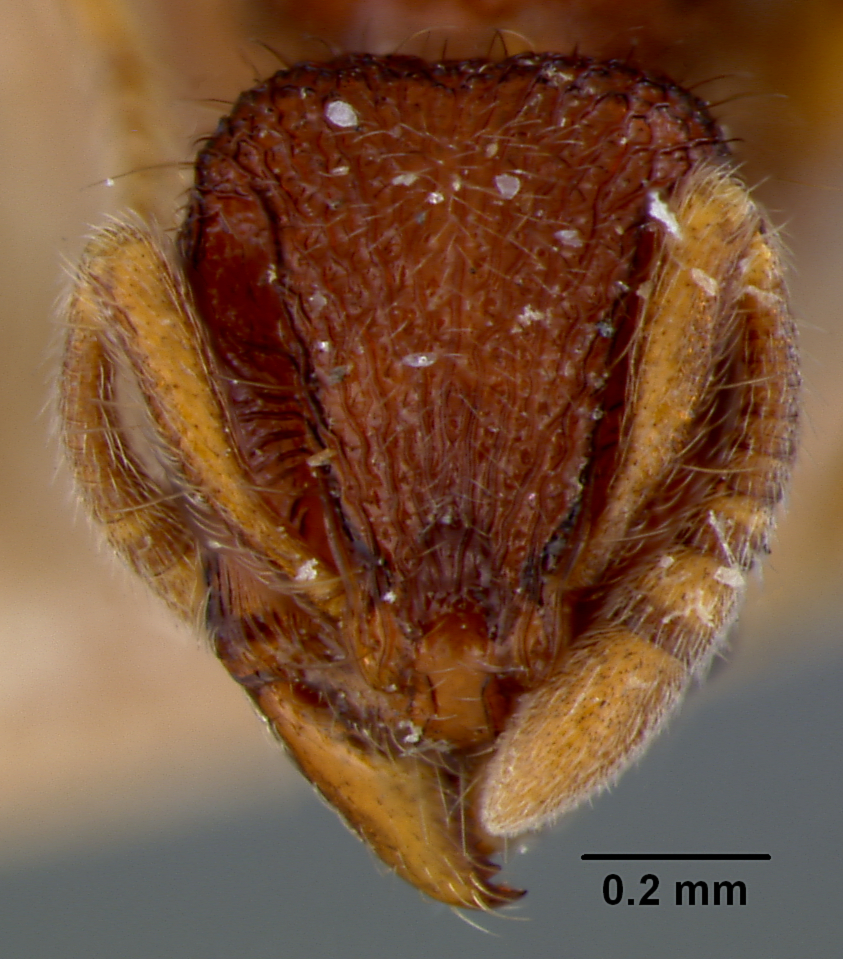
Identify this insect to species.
Lordomyrma punctiventris
